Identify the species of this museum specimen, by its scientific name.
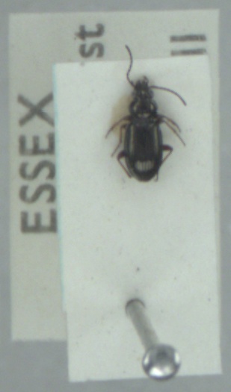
Bembidion lampros
